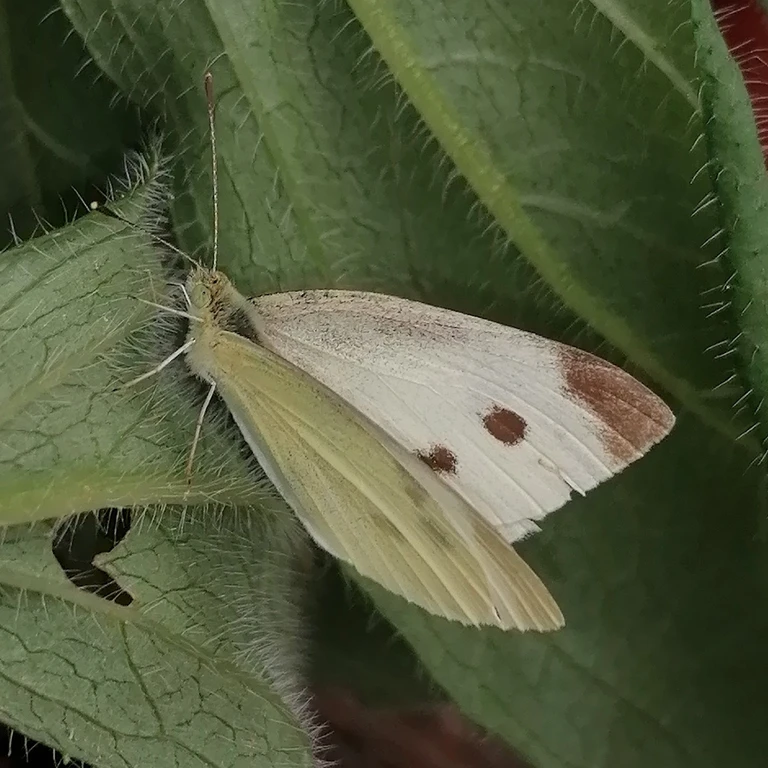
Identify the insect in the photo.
Pieris rapae
